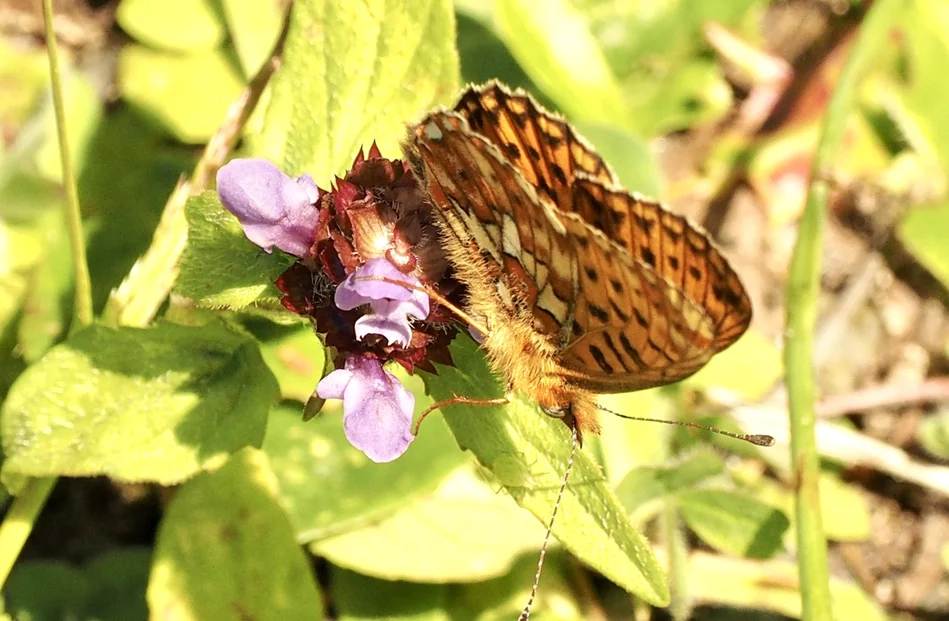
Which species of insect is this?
Boloria euphrosyne (also Clossiana euphrosyne)
